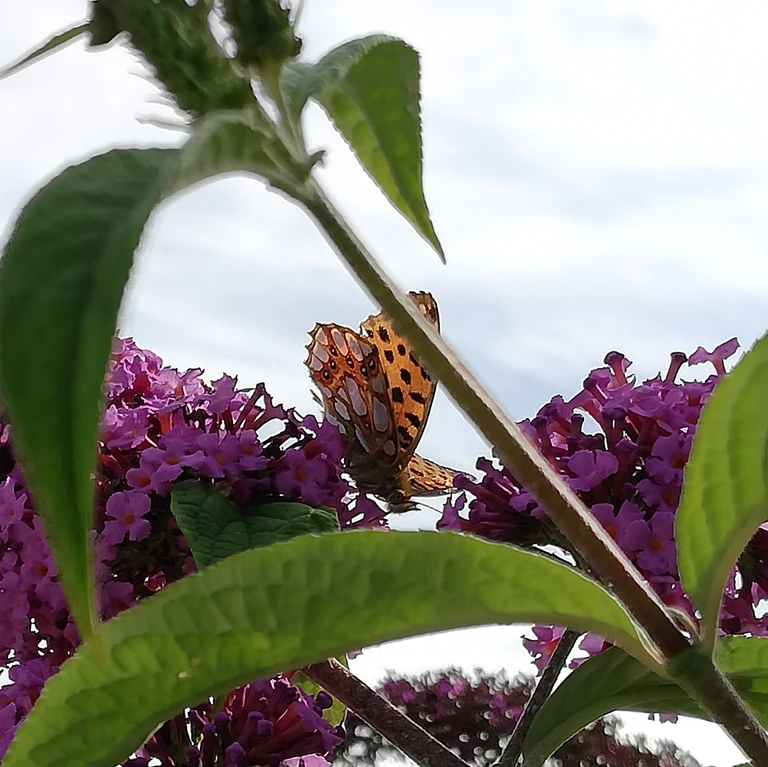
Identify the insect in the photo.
Issoria lathonia
